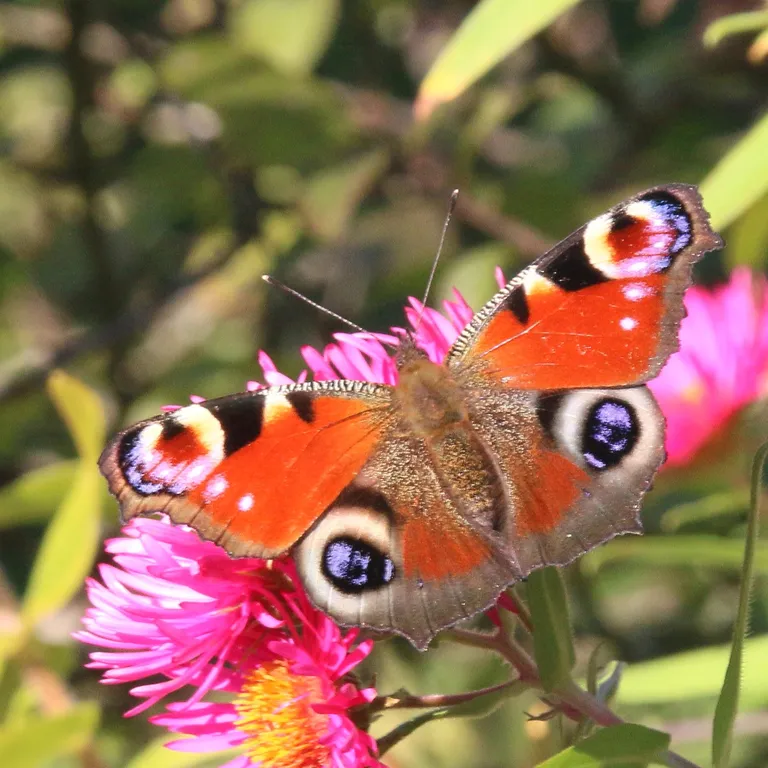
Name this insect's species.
Aglais io
